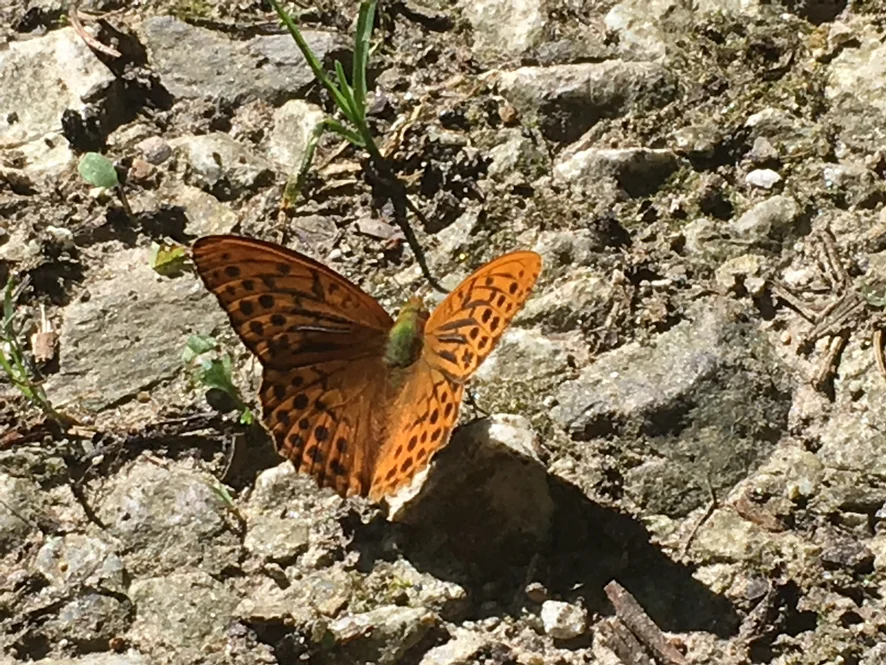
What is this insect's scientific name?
Argynnis paphia
